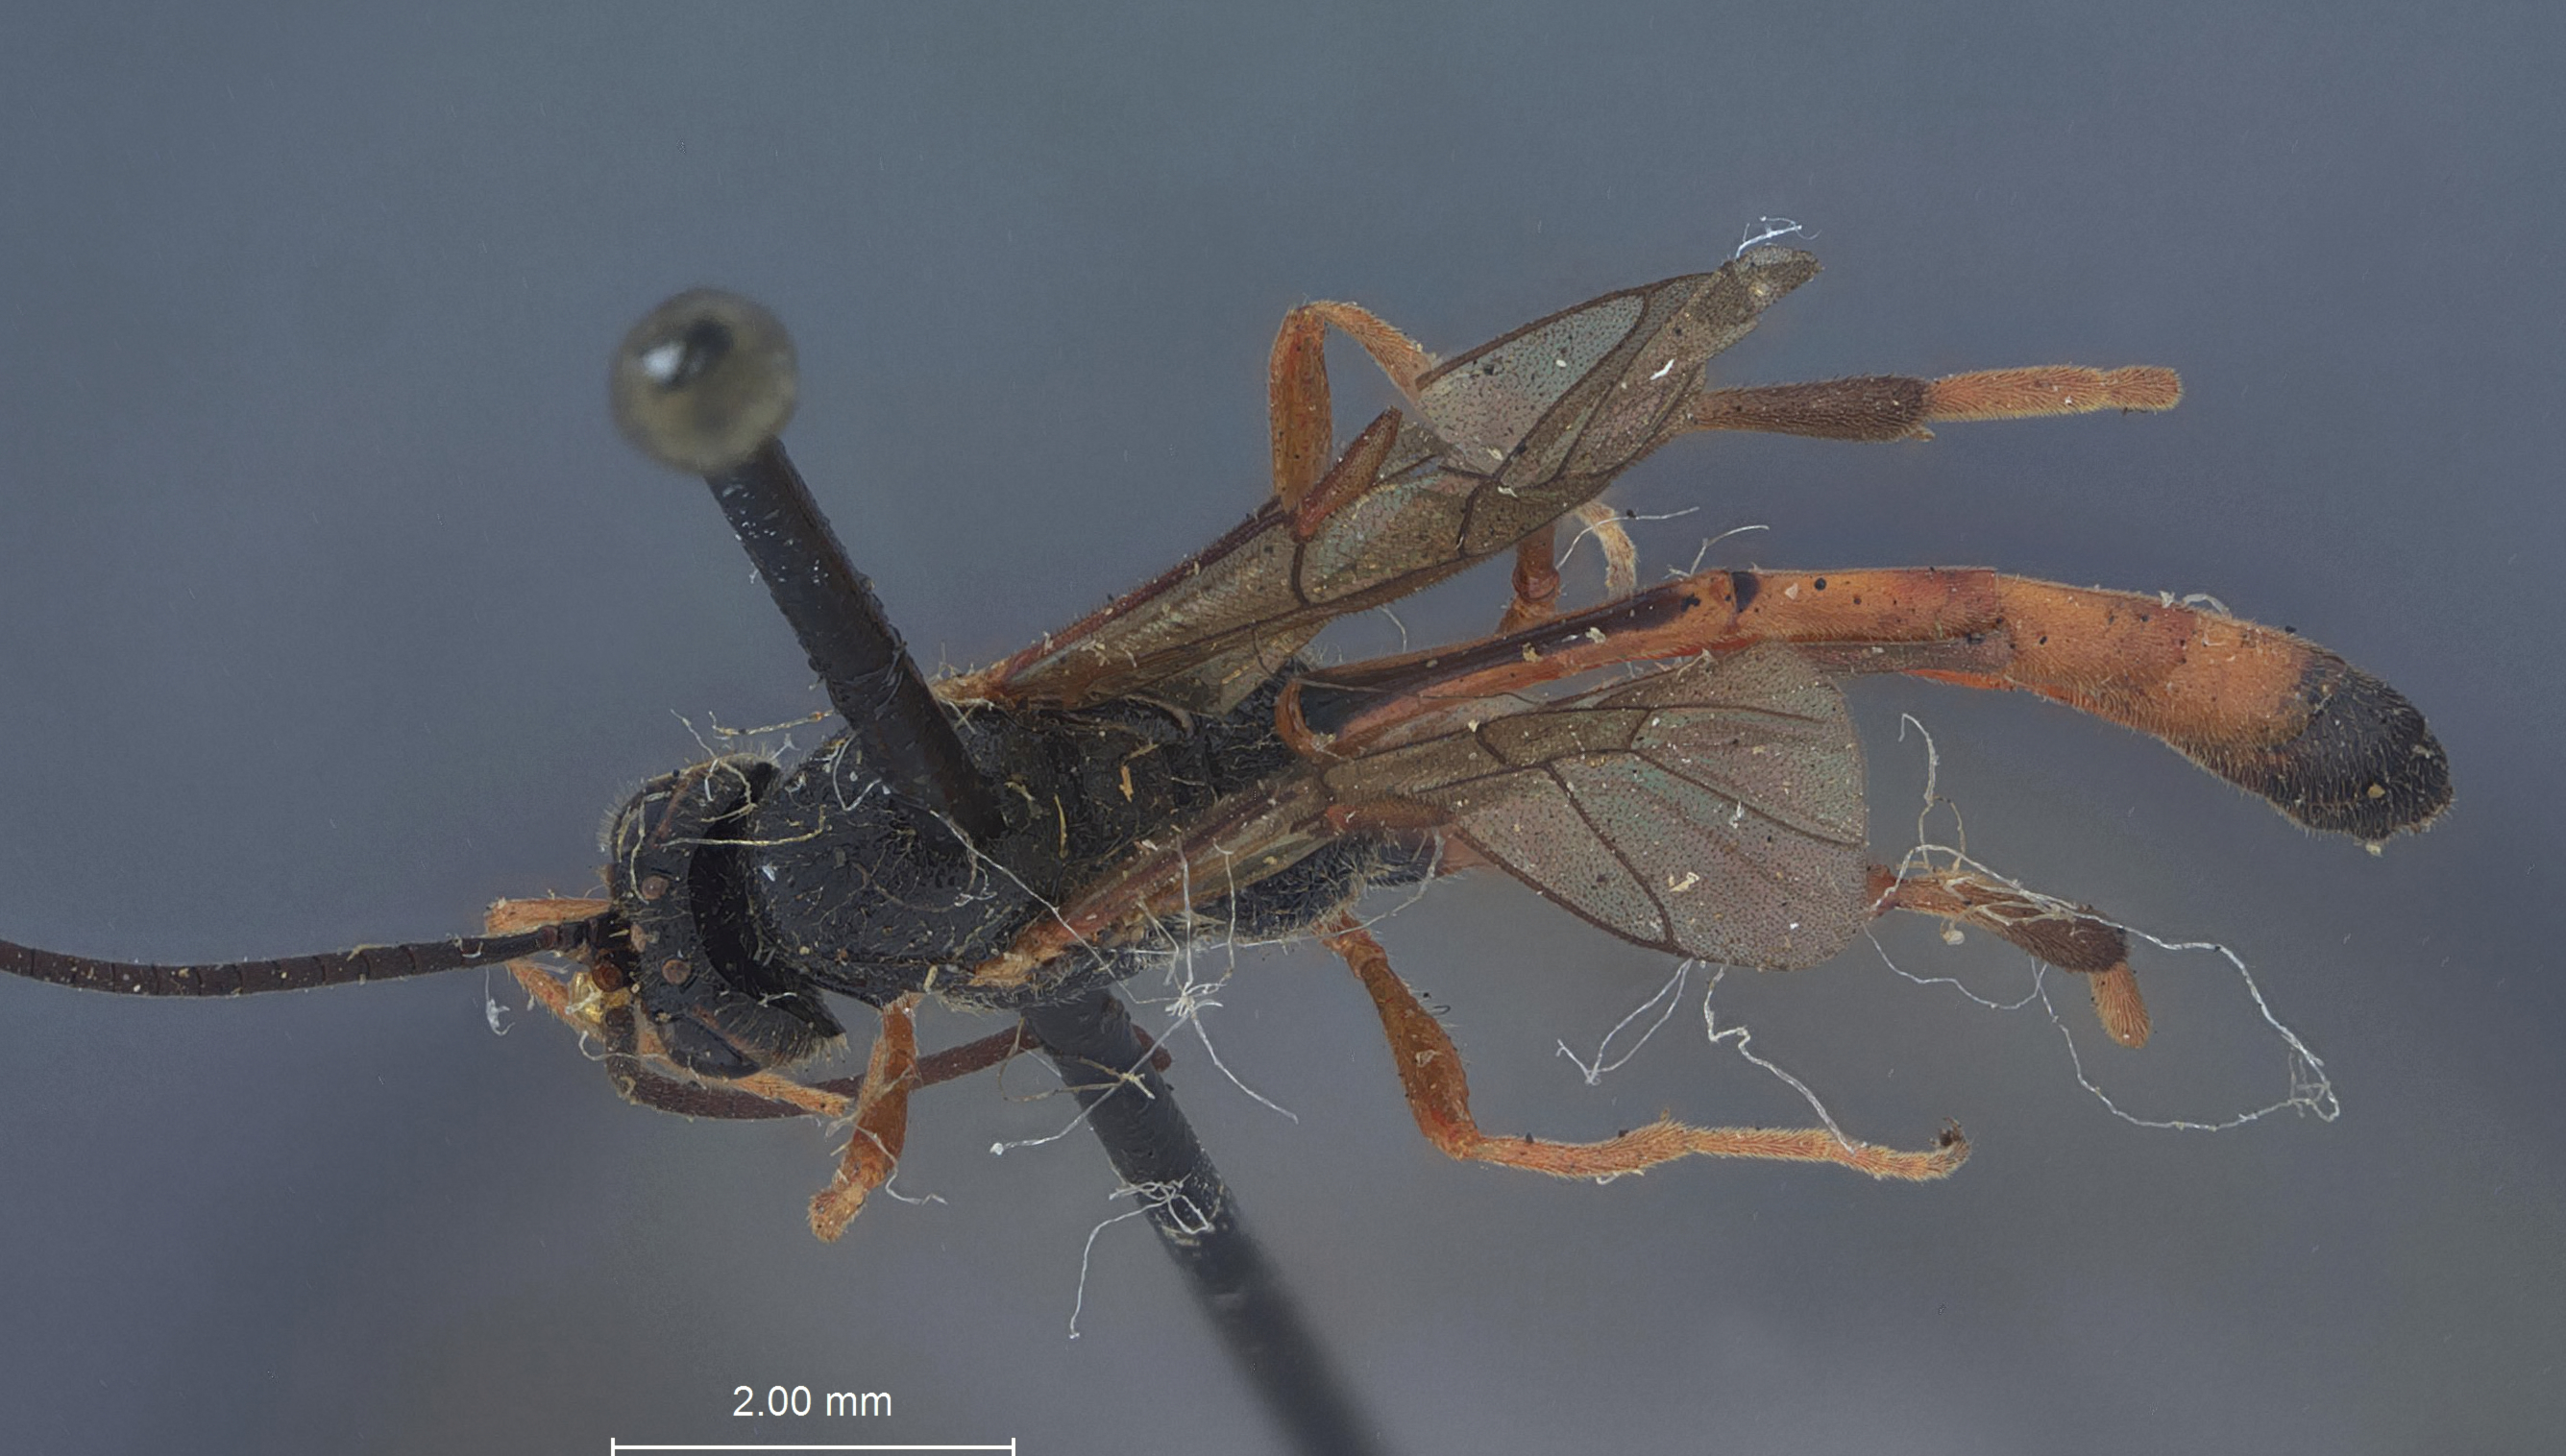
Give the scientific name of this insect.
Trichomma granitellae
